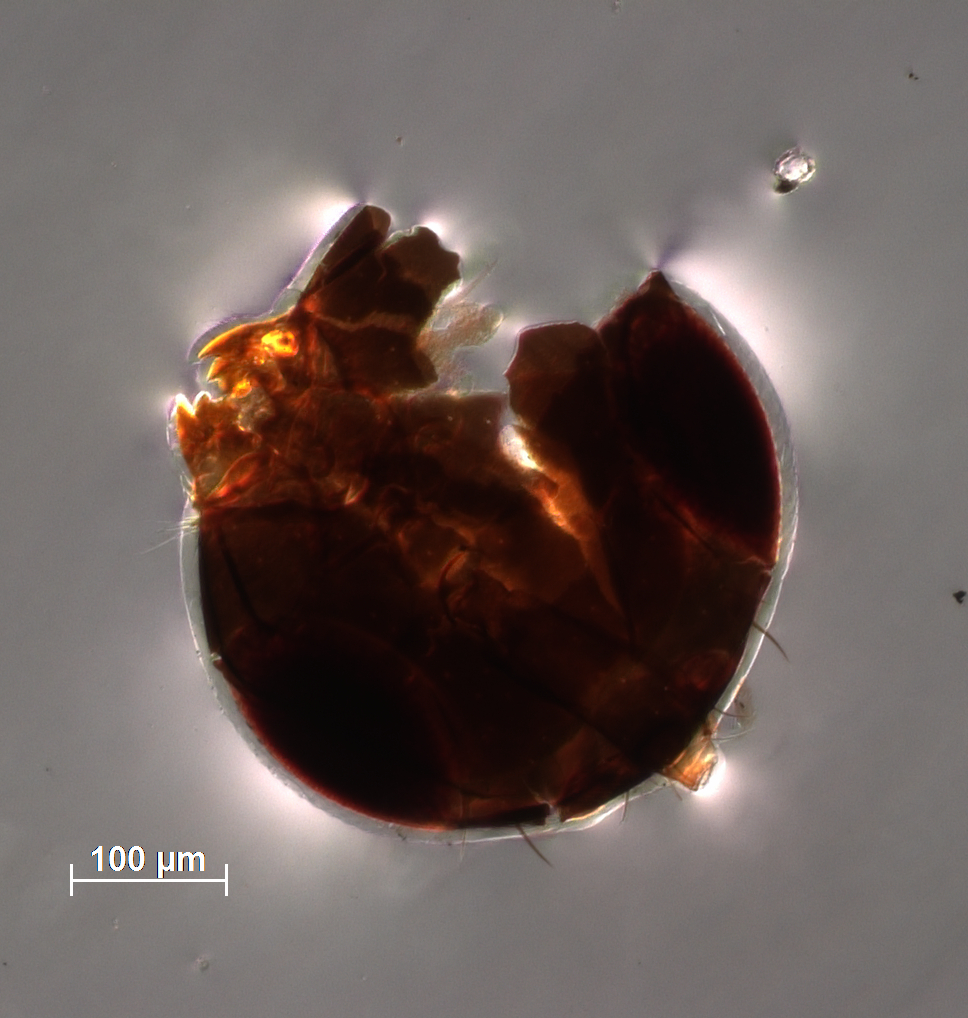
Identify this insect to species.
Tetrastichus uniarticulata
